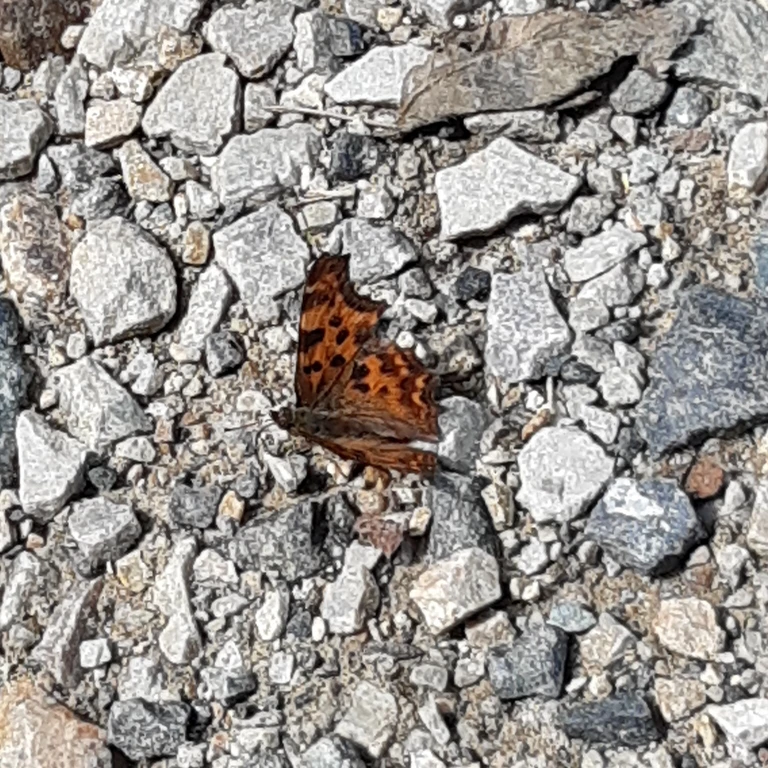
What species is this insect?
Polygonia c-album
